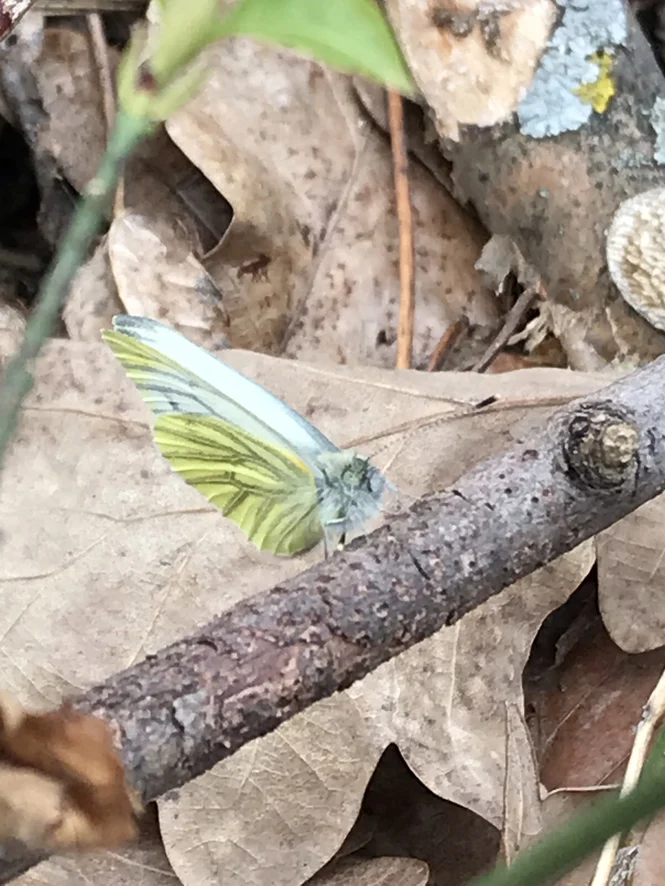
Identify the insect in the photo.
Pieris napi
